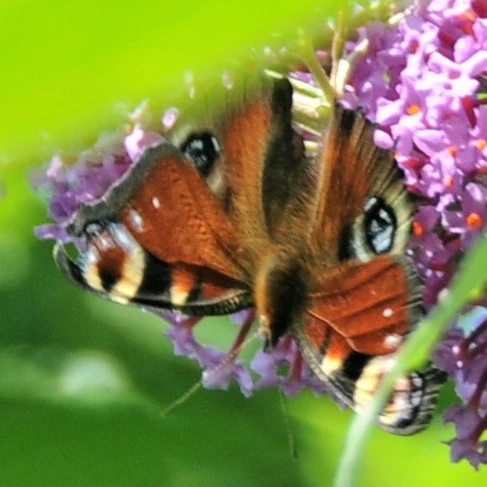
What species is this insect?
Aglais io
